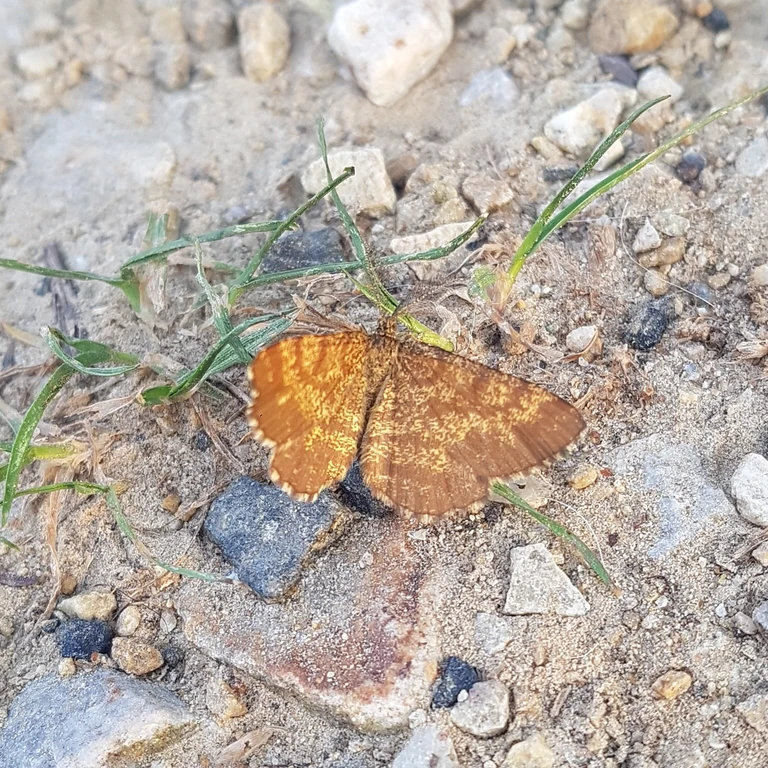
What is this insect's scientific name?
Ematurga atomaria
